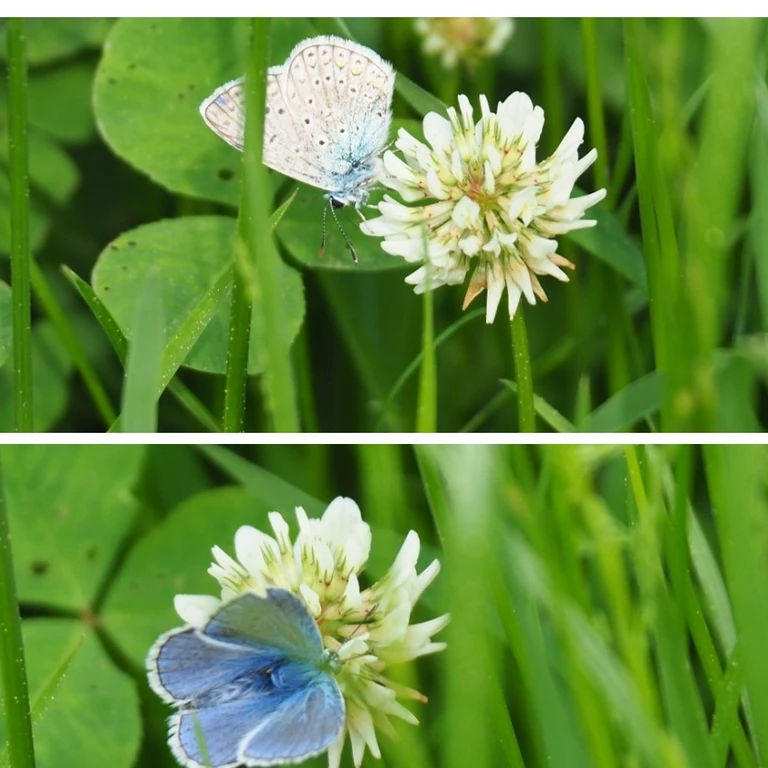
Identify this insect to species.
Polyommatus icarus
